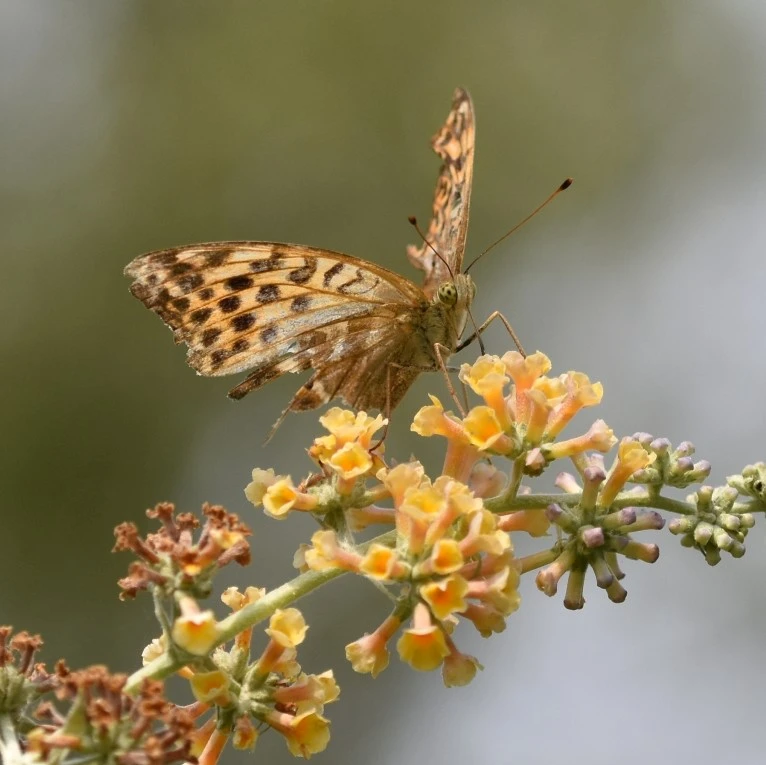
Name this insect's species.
Argynnis paphia
